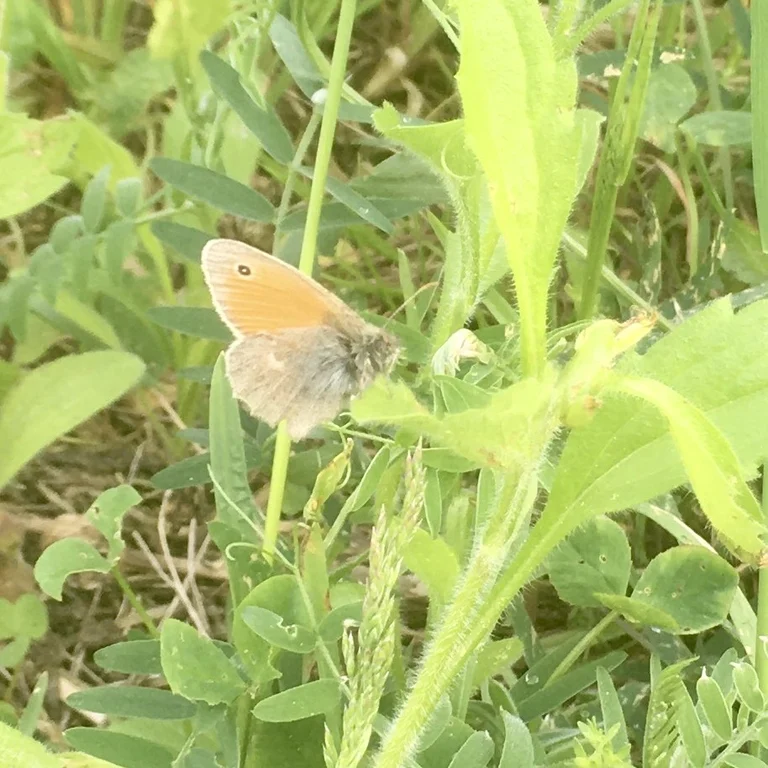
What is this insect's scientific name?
Coenonympha pamphilus
